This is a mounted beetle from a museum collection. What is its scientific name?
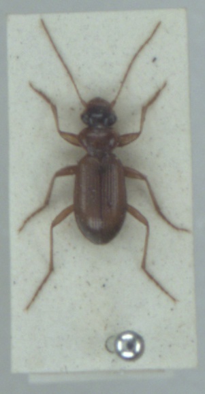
Leistus terminatus
